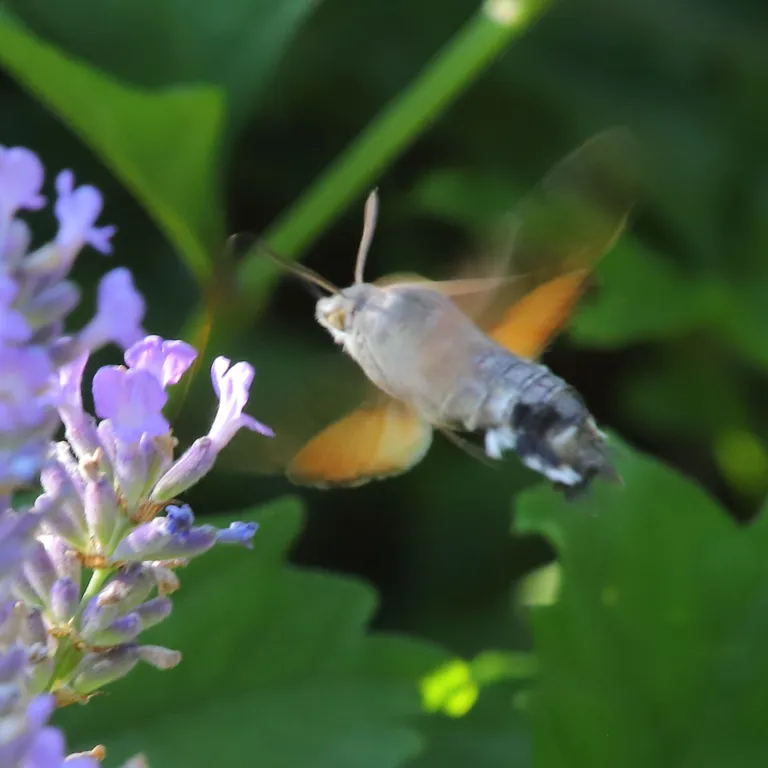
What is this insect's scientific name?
Macroglossum stellatarum
